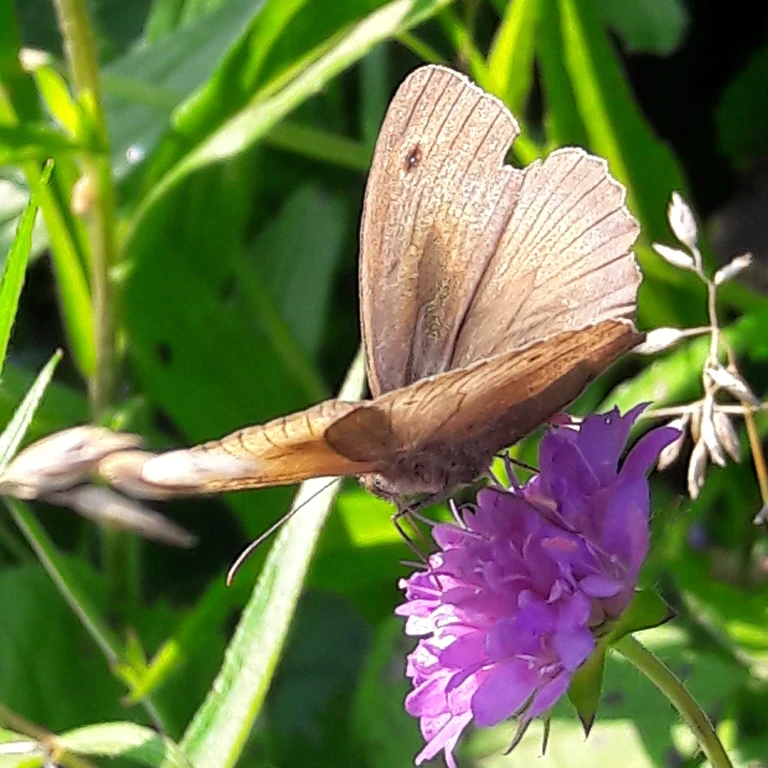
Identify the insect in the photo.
Maniola jurtina
